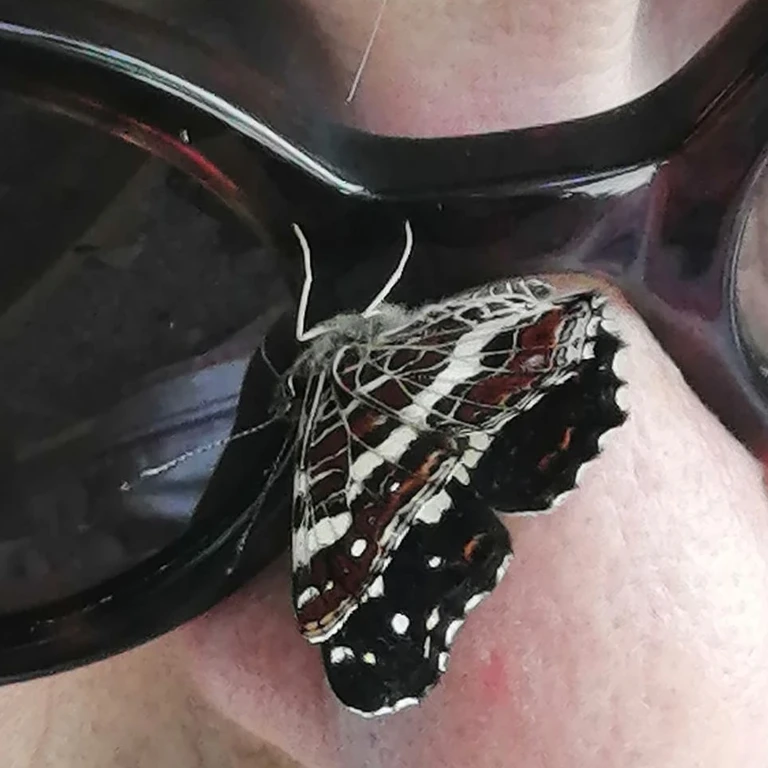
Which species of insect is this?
Araschnia levana
